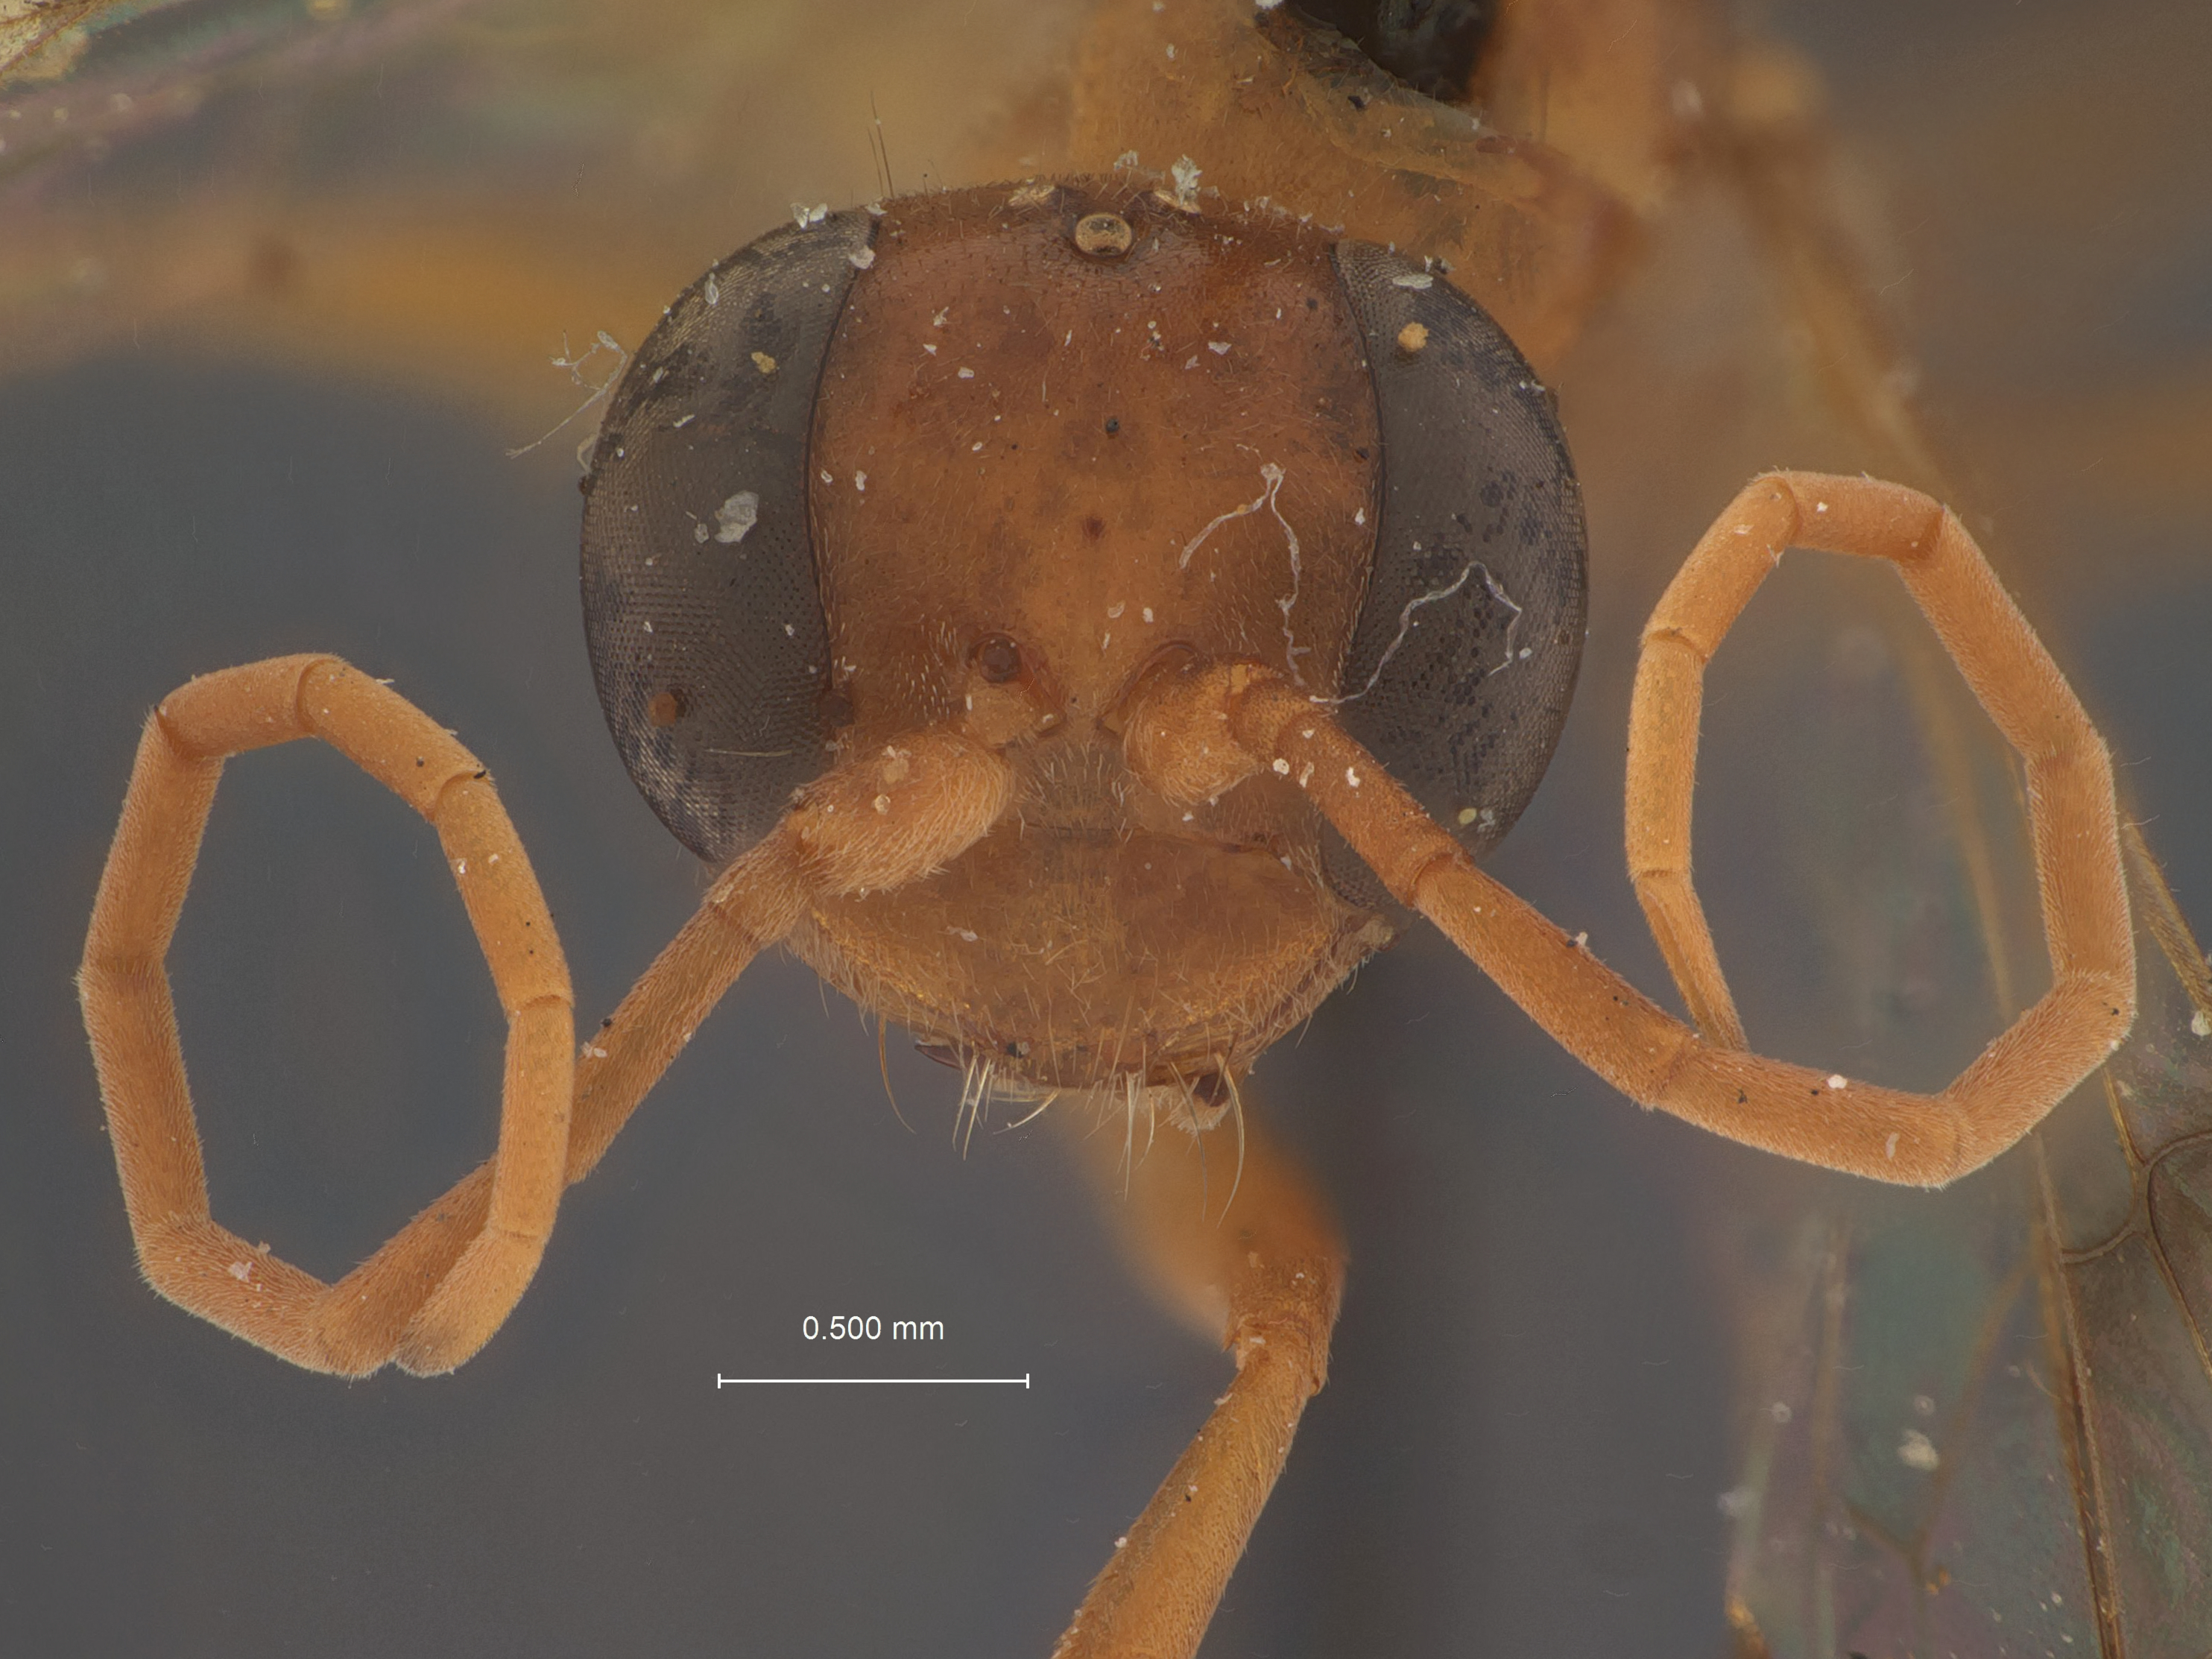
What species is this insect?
Ageniella faceta
